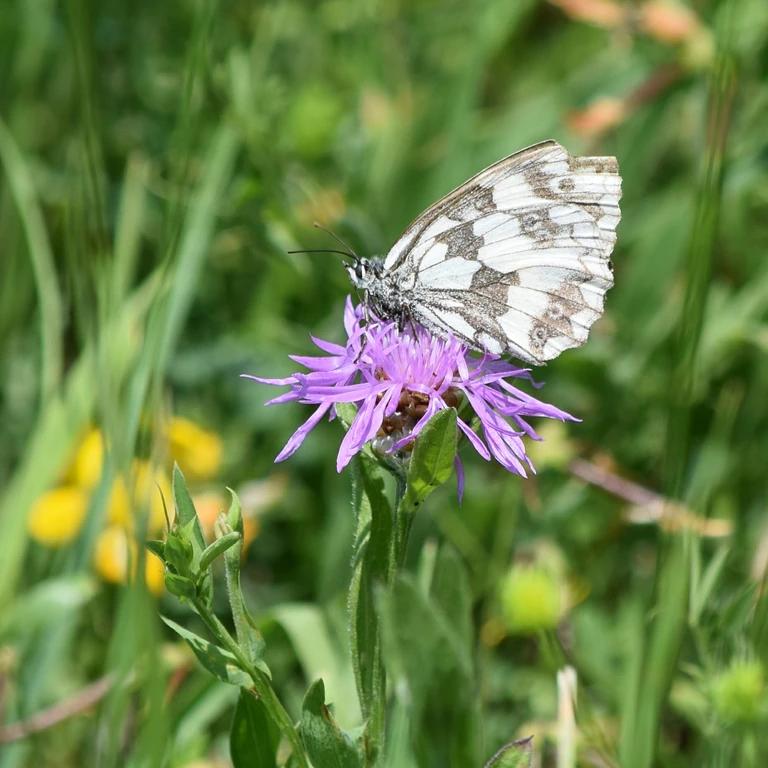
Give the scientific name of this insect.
Melanargia galathea
